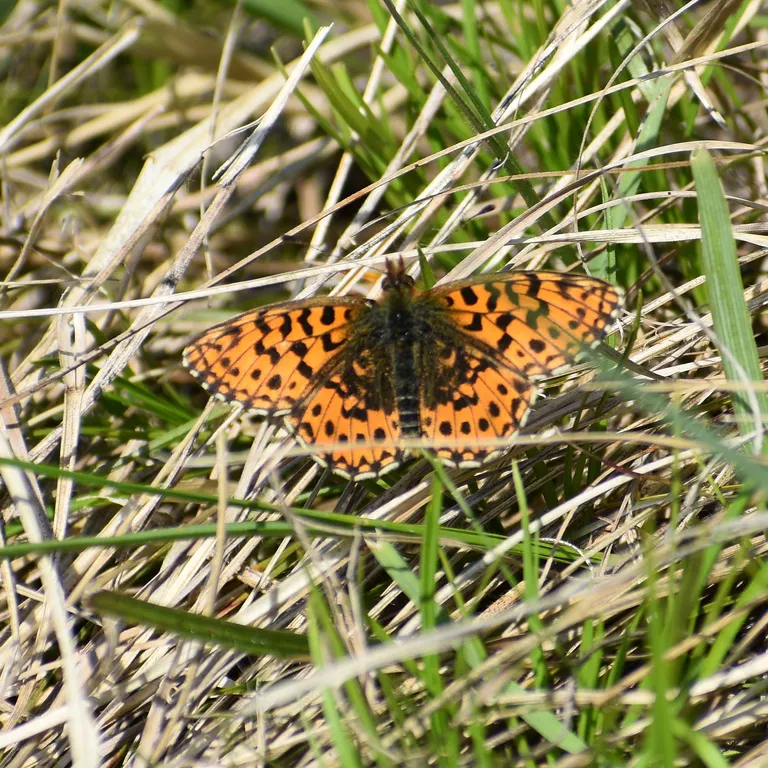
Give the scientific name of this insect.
Boloria dia
